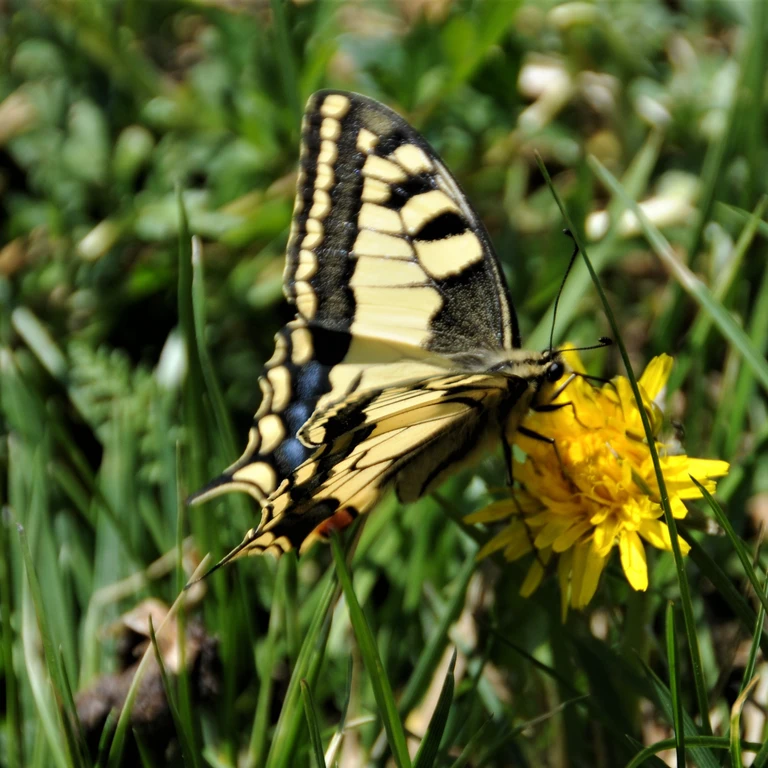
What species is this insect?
Papilio machaon
